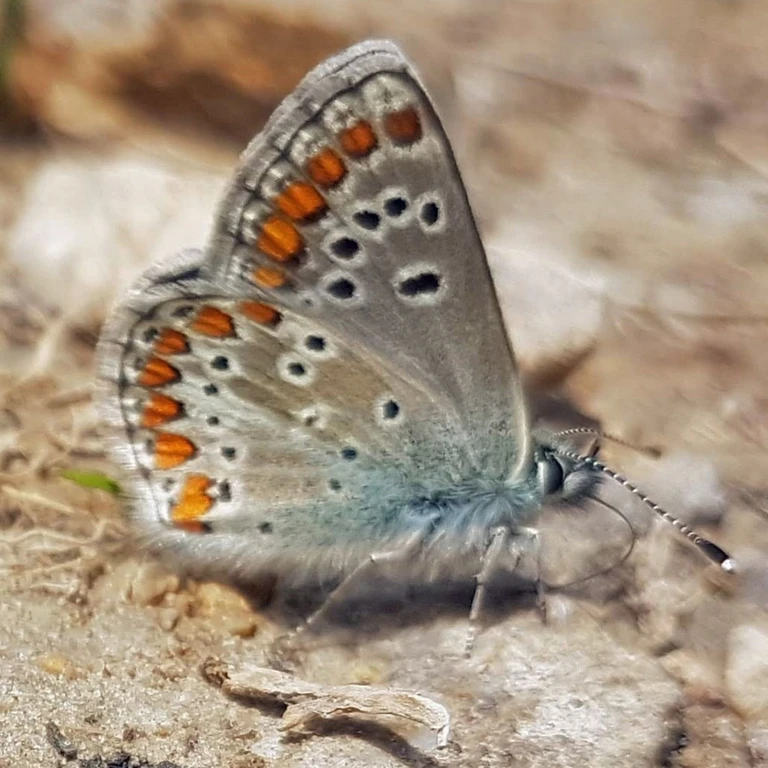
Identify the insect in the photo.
Aricia agestis/artaxerxes
